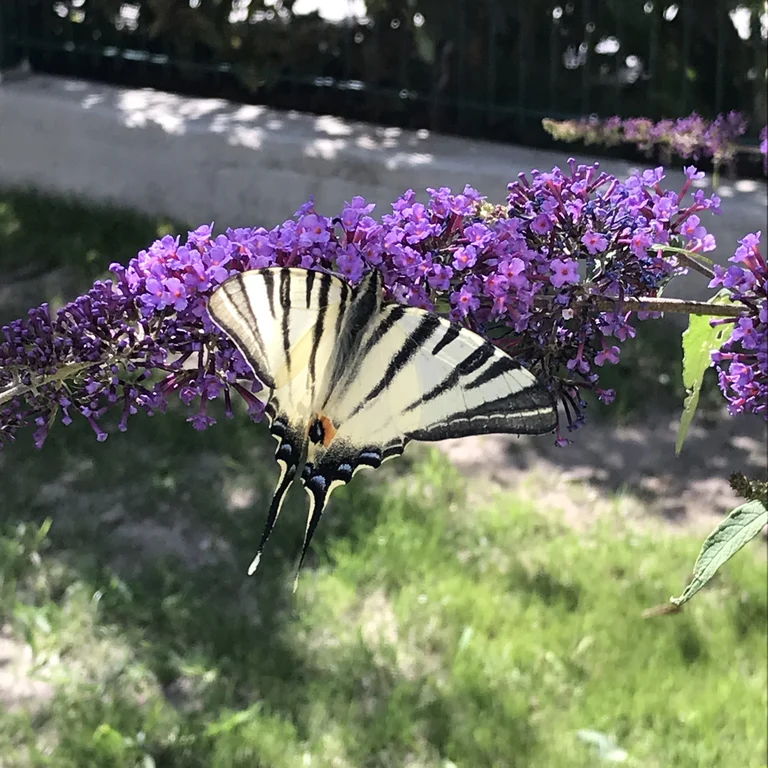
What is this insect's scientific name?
Iphiclides podalirius
